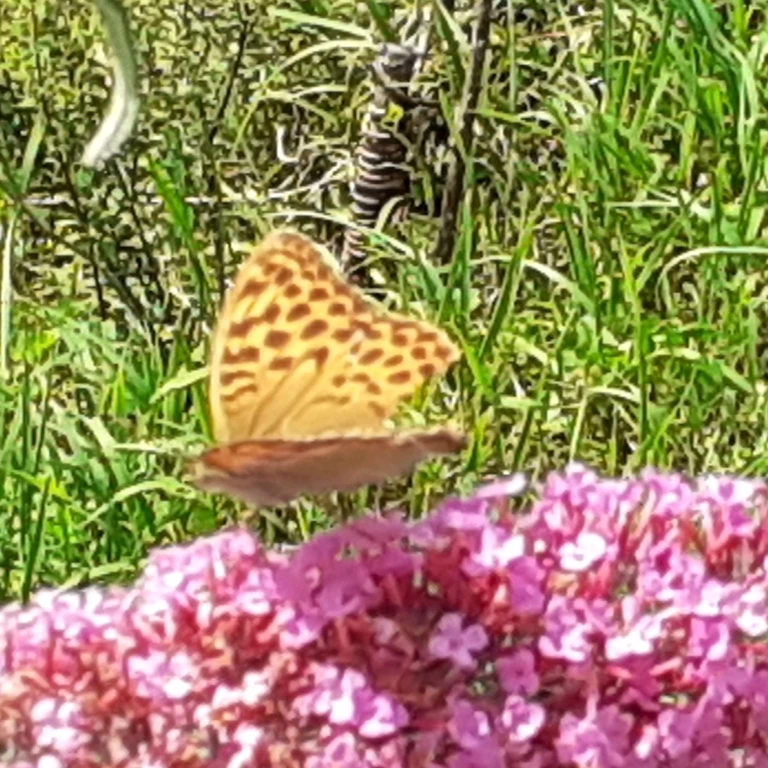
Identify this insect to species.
Argynnis paphia
